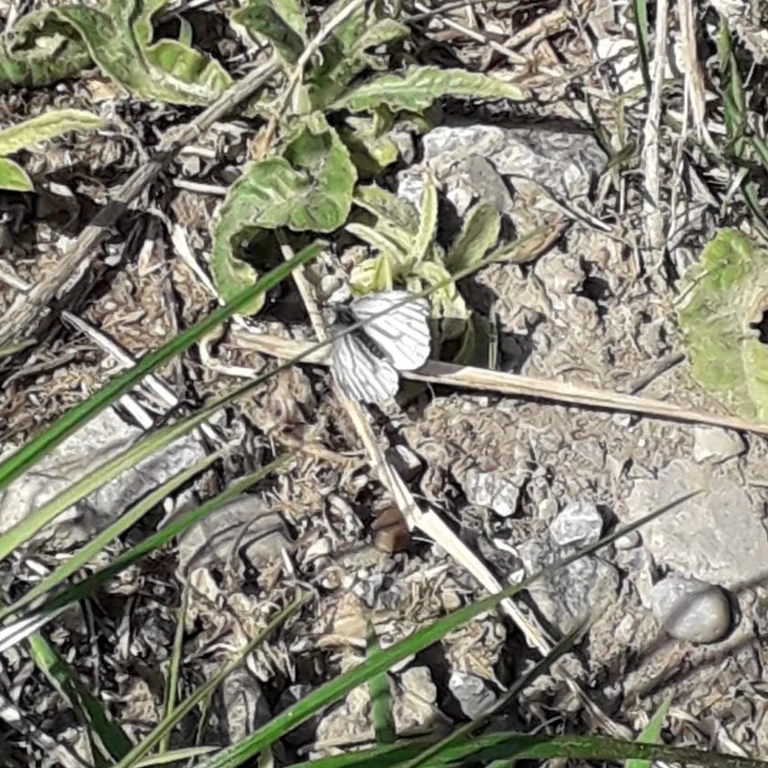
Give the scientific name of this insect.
Pieris napi
